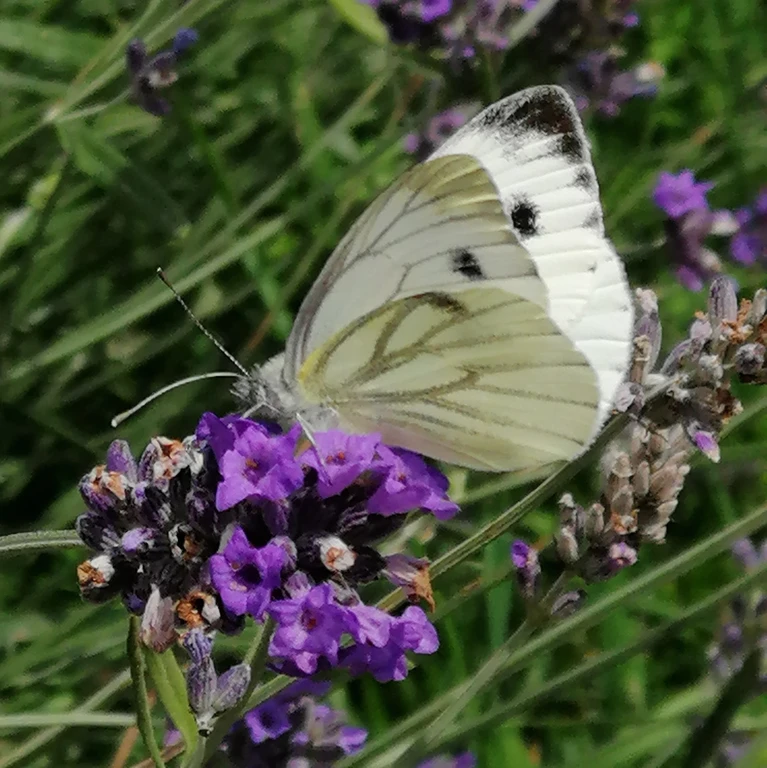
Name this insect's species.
Pieris napi
